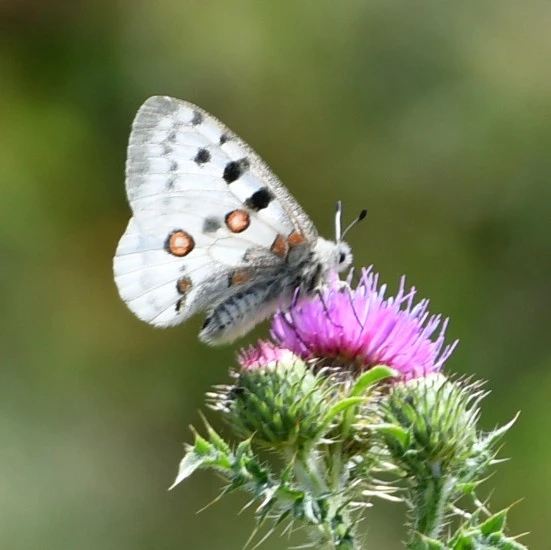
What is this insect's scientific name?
Parnassius apollo
